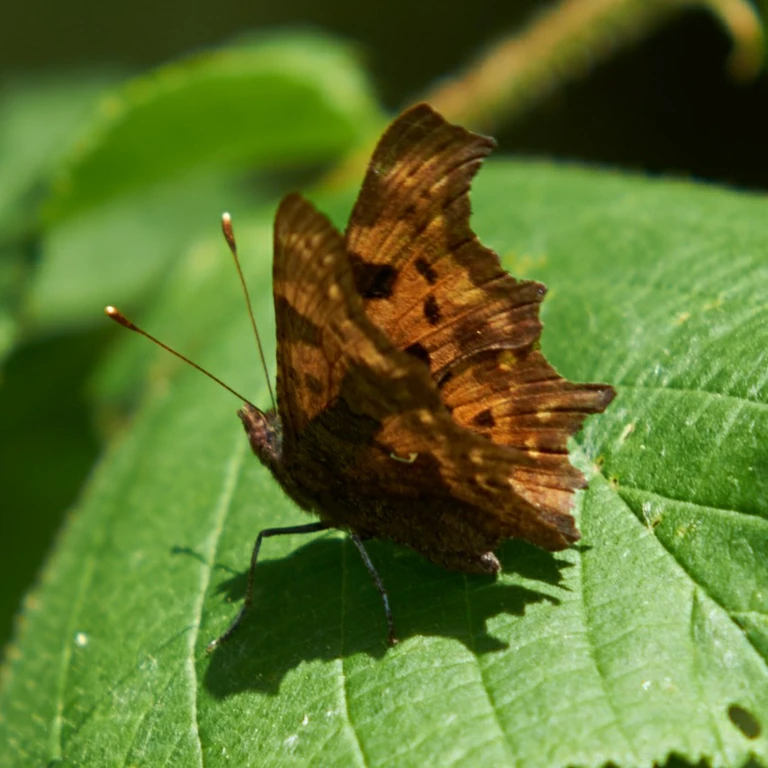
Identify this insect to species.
Polygonia c-album
